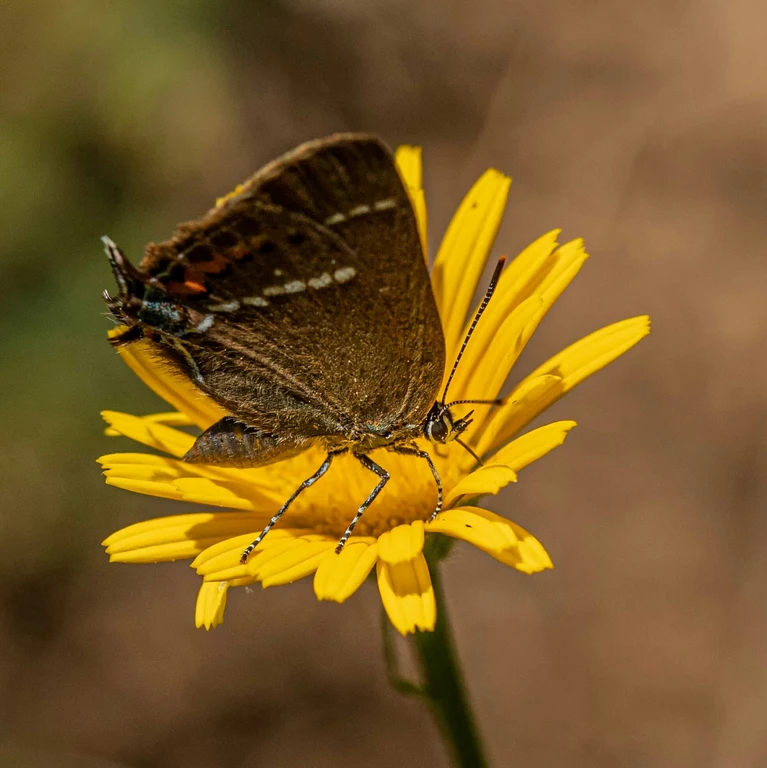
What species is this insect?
Satyrium spini (also Tuttiola spini)
